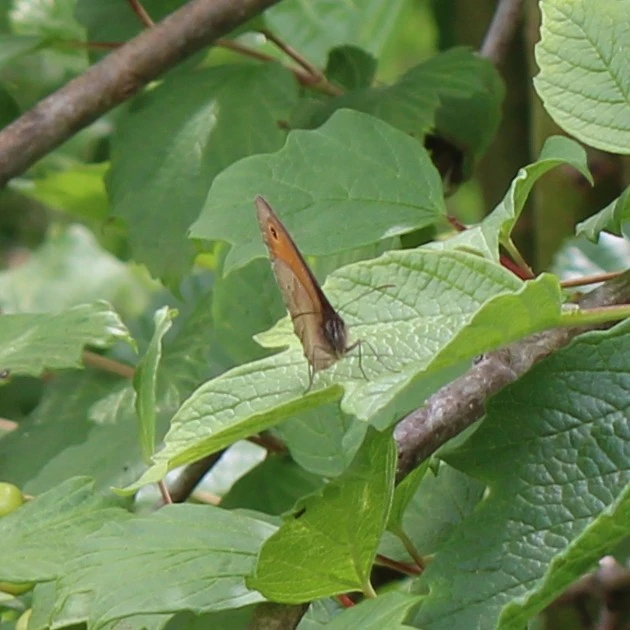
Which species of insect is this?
Maniola jurtina
